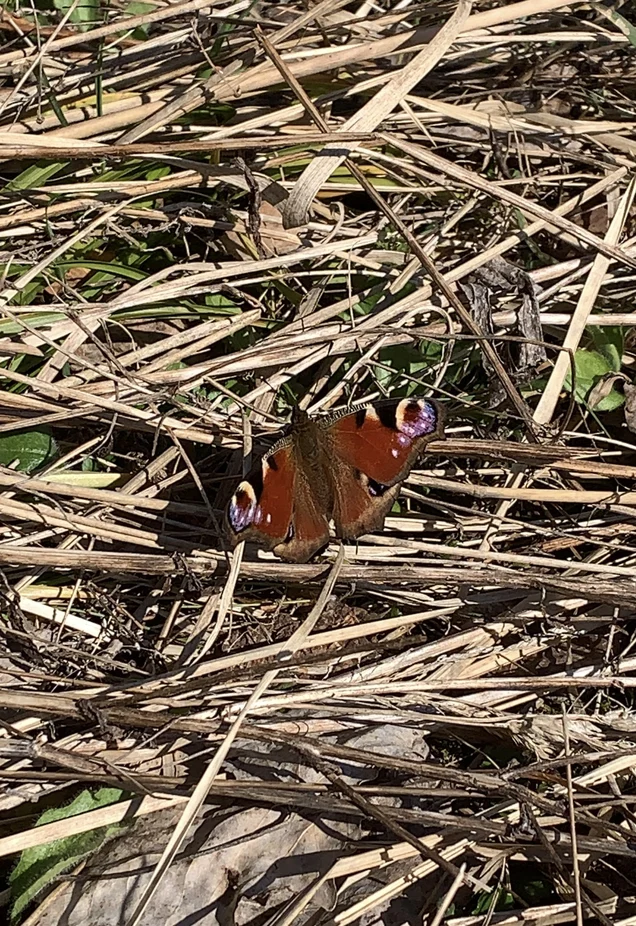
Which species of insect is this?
Aglais io
